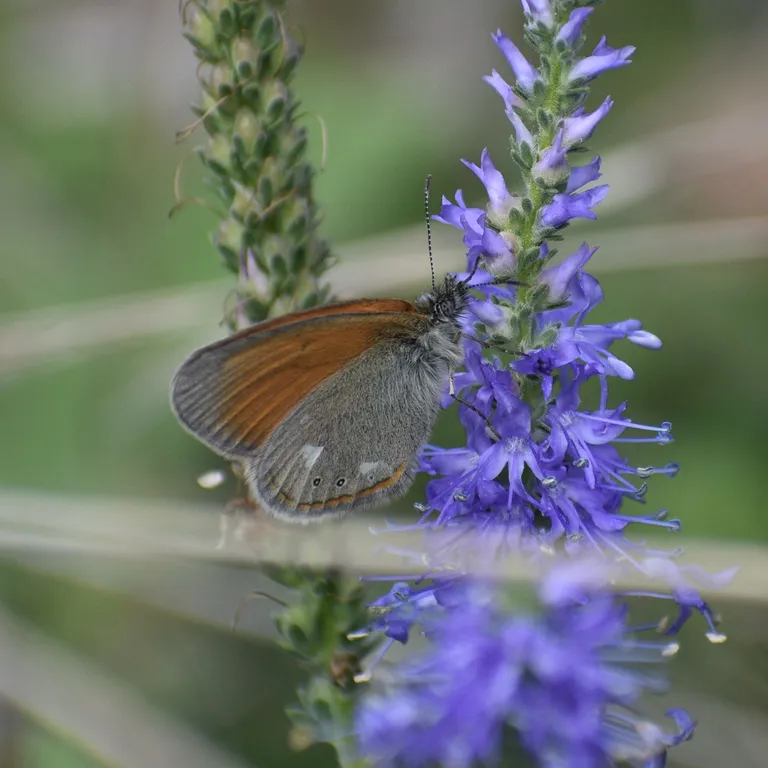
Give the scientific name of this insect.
Coenonympha glycerion (also Coenonympha iphis)
